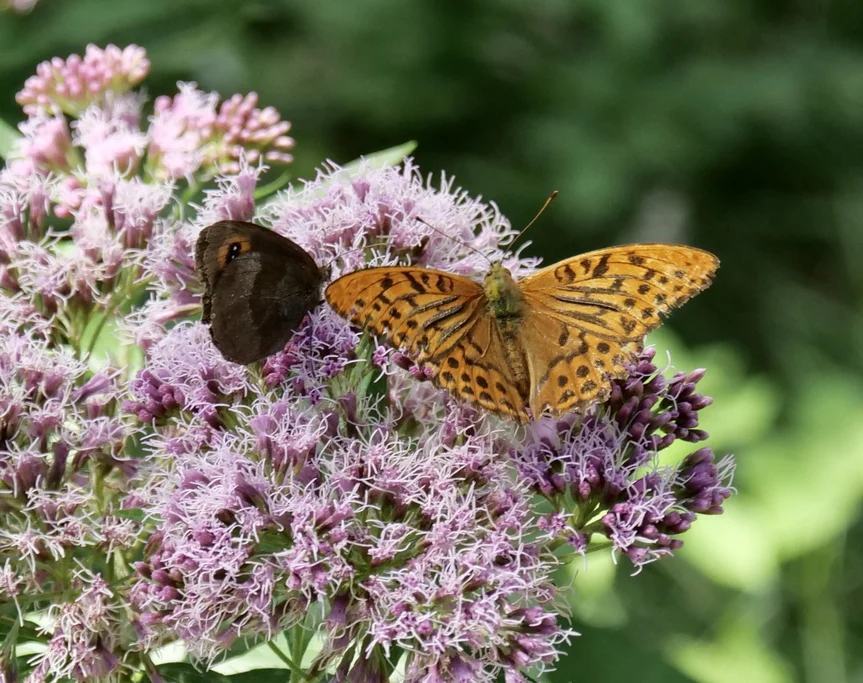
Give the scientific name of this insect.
Erebia aethiops
